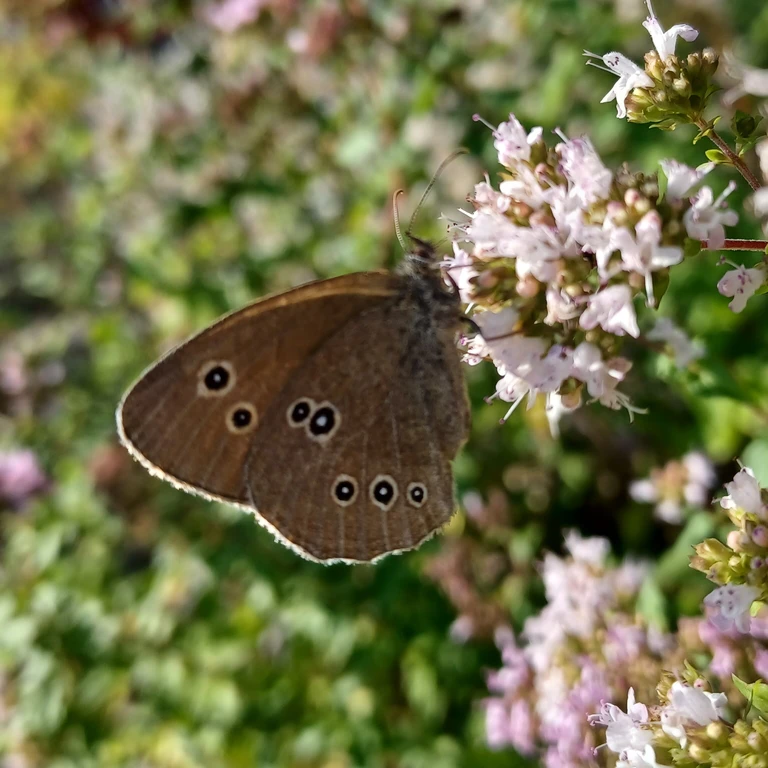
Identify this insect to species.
Aphantopus hyperantus
